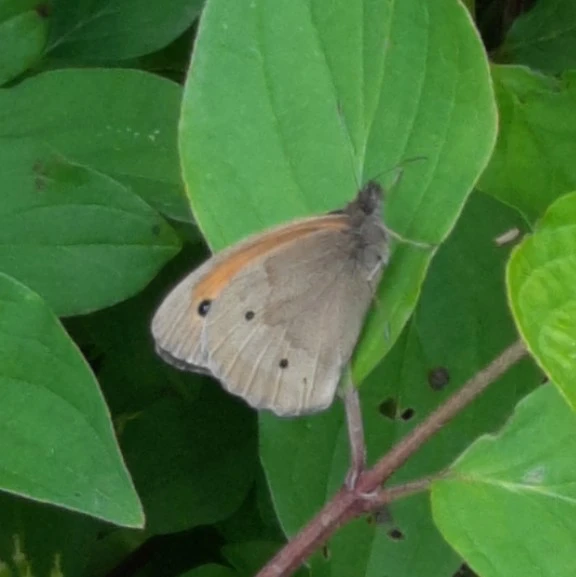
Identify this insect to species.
Maniola jurtina
